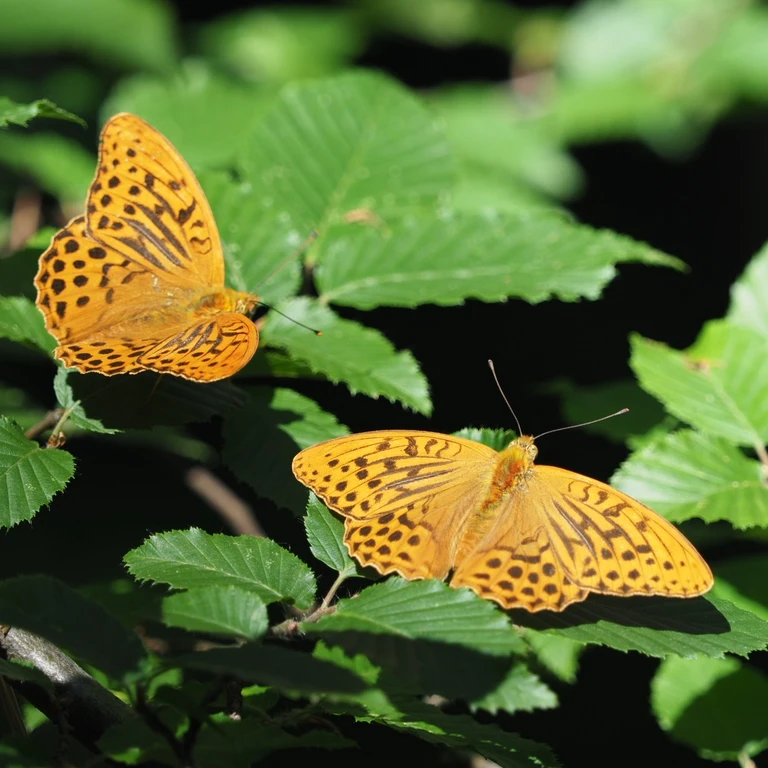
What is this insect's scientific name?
Argynnis paphia
